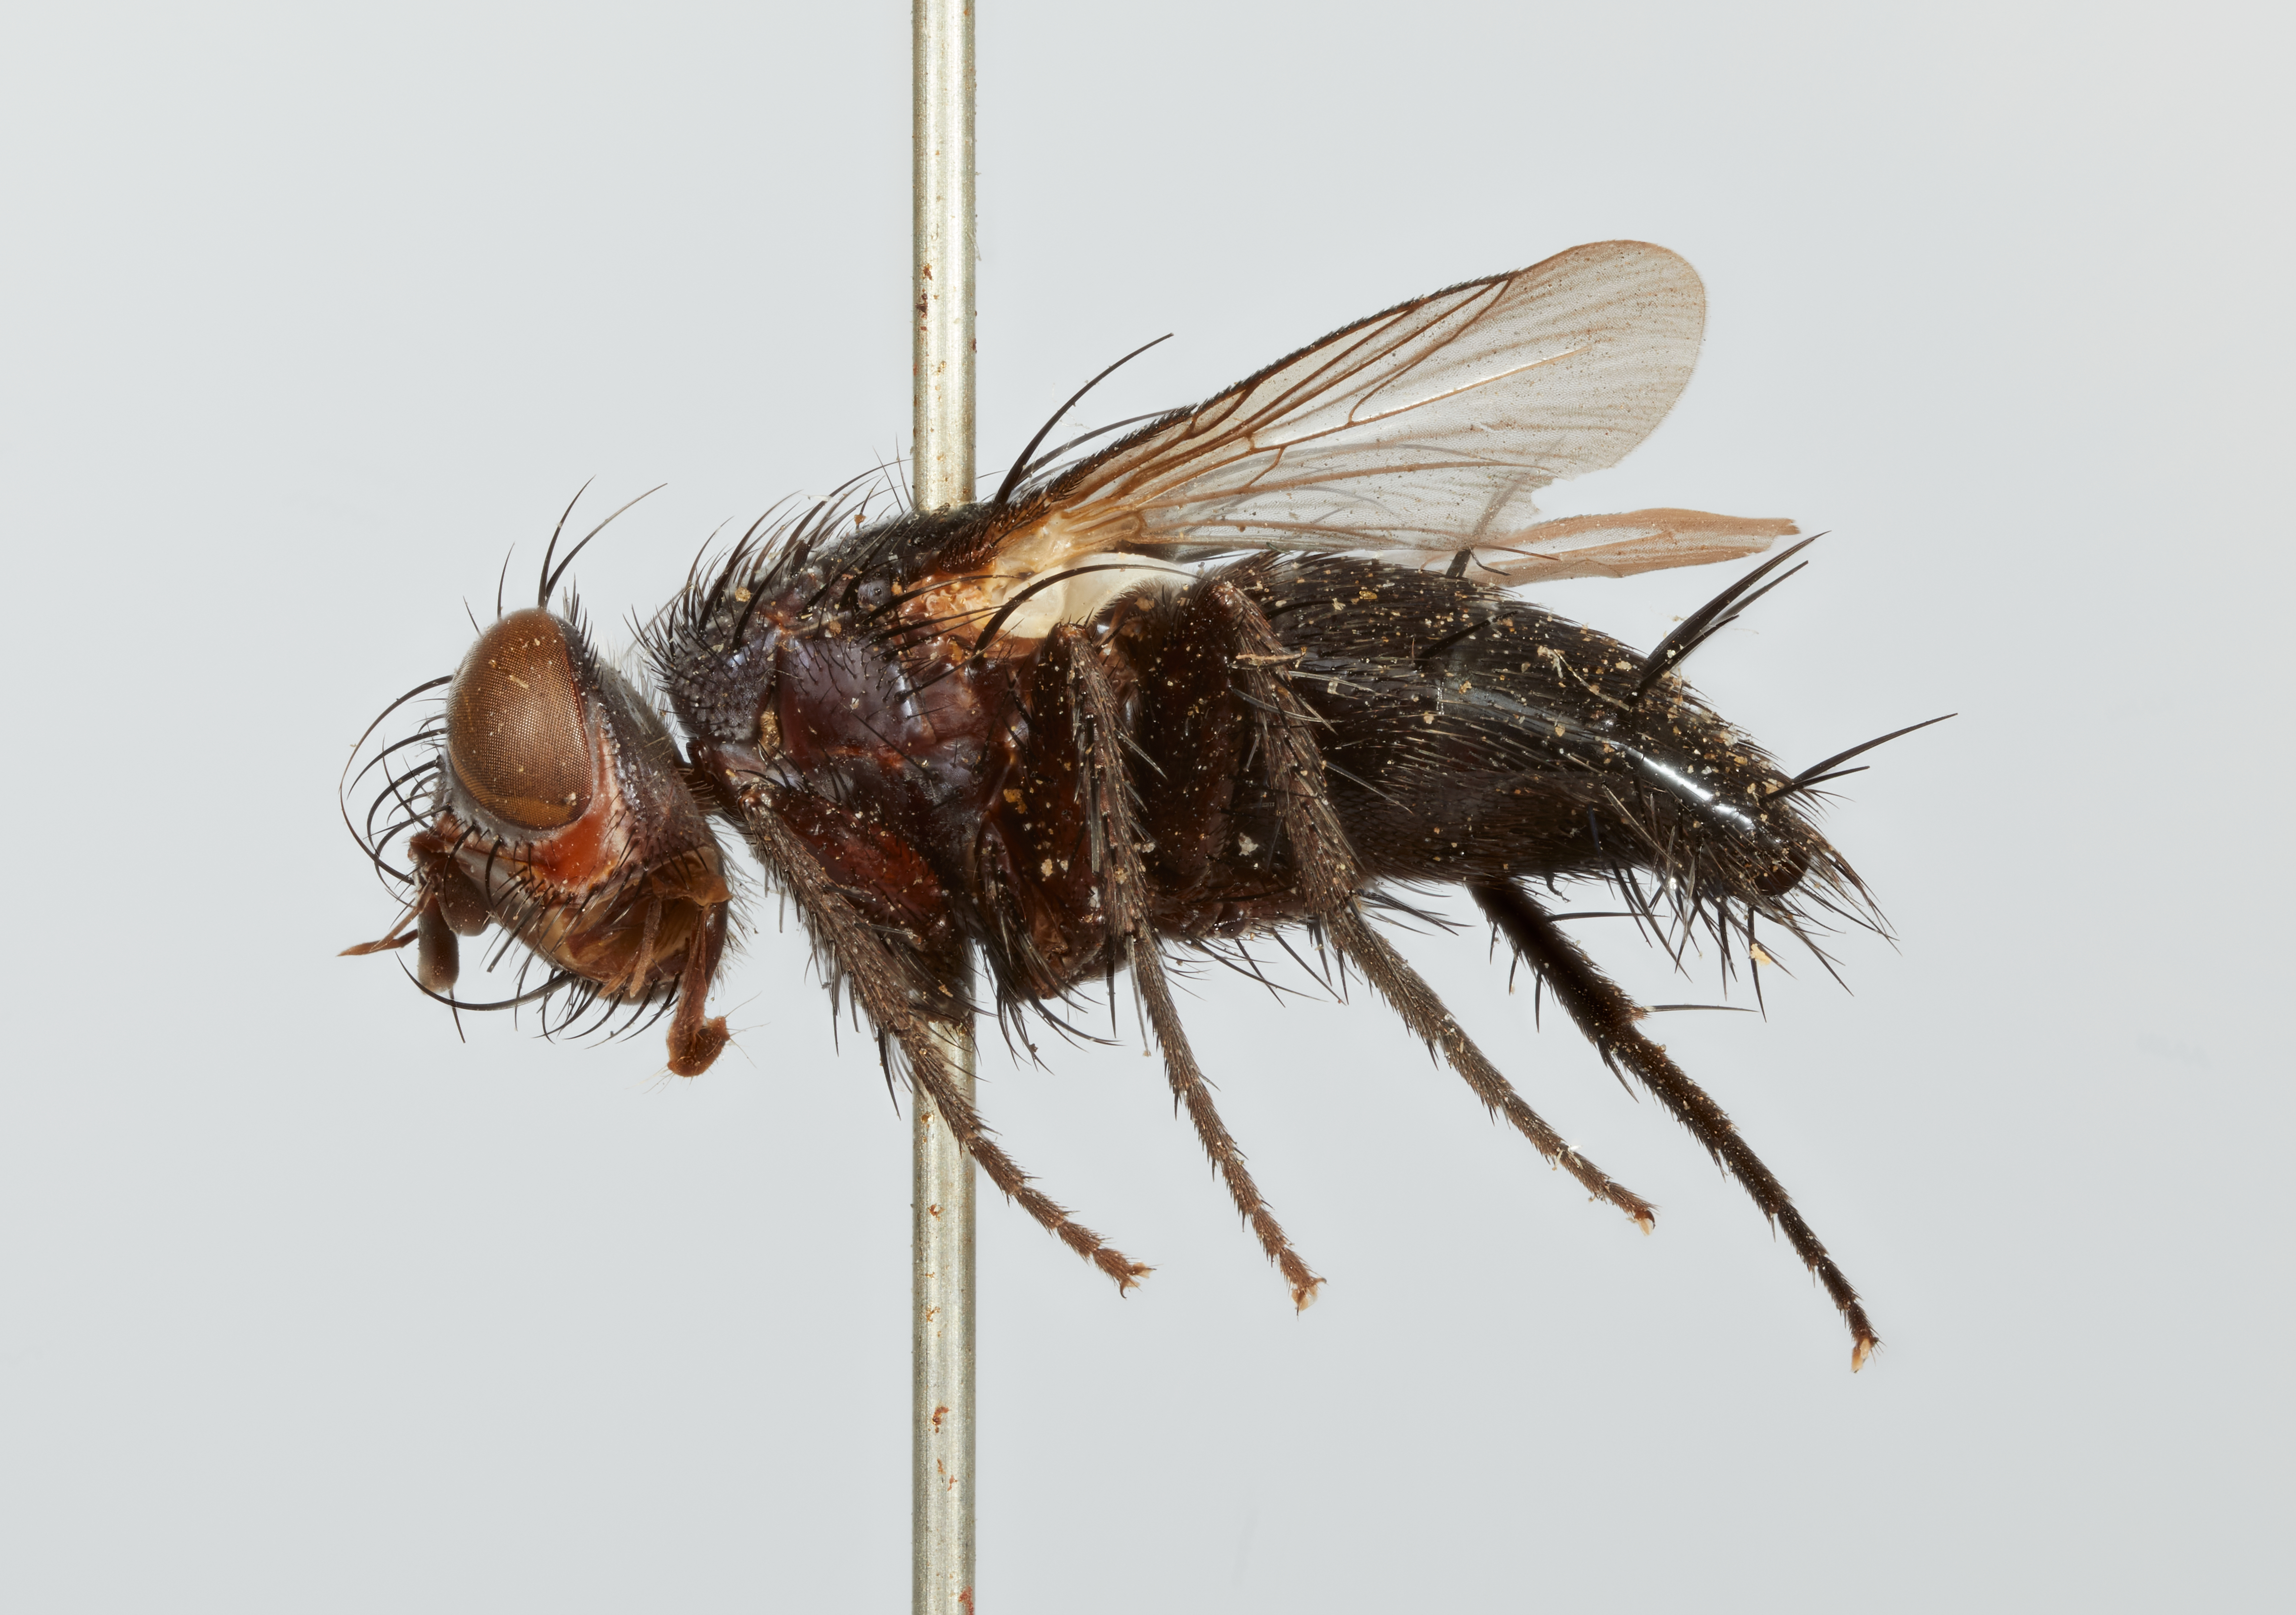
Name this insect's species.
Goniochaeta fuscibasis
